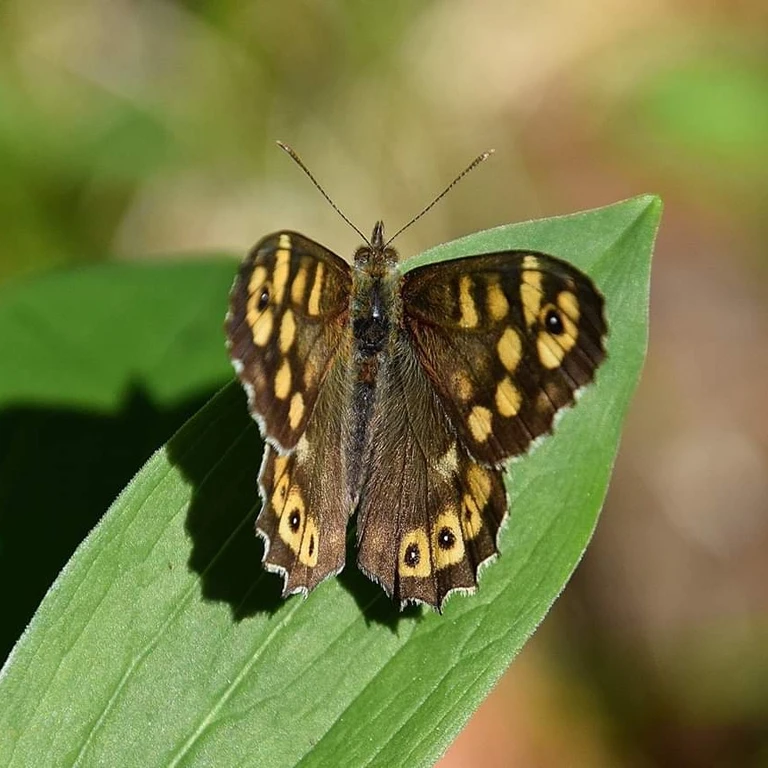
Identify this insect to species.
Pararge aegeria
